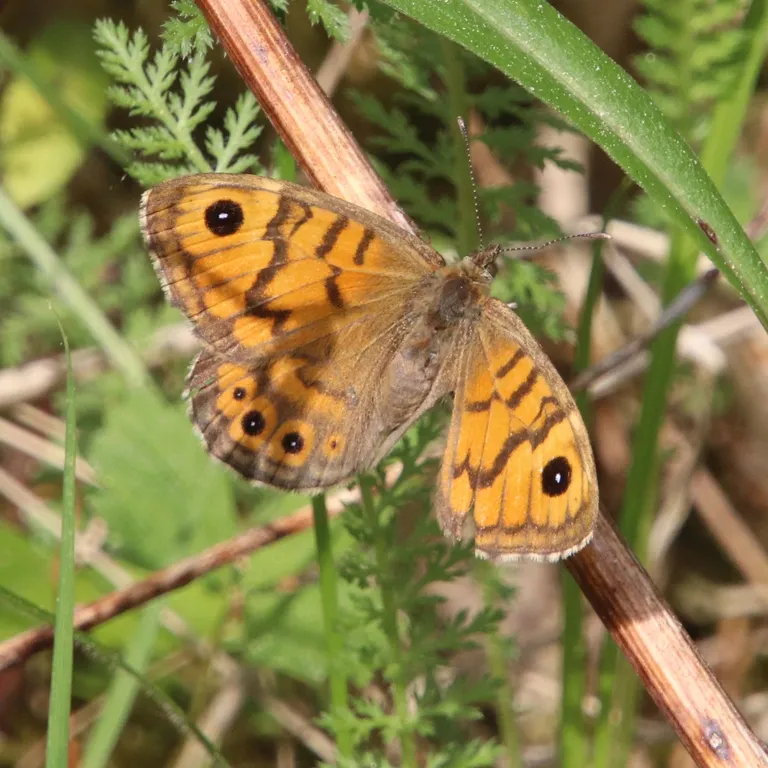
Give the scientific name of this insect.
Lasiommata megera (also Pararge megera)
